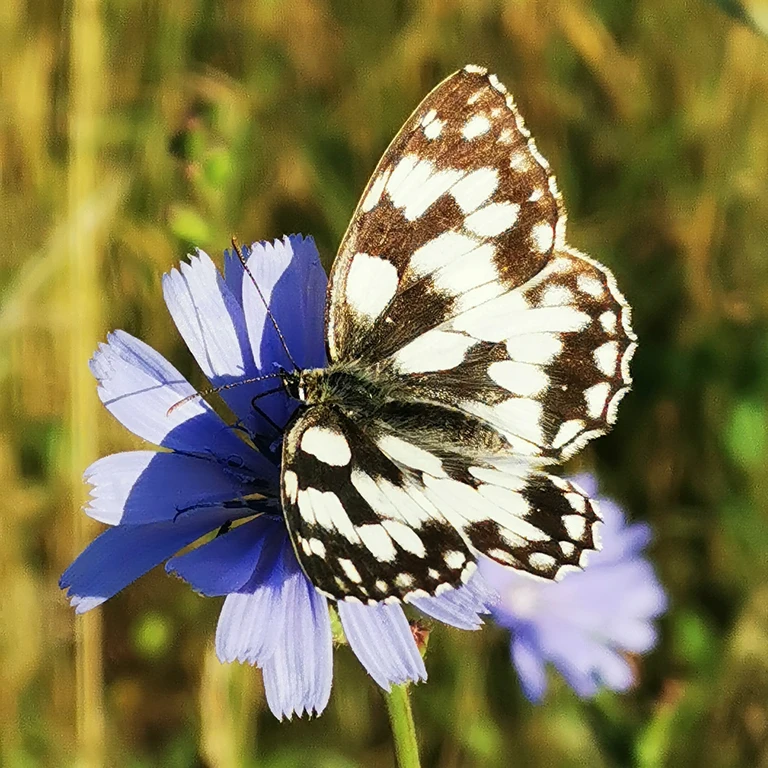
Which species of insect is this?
Melanargia galathea
